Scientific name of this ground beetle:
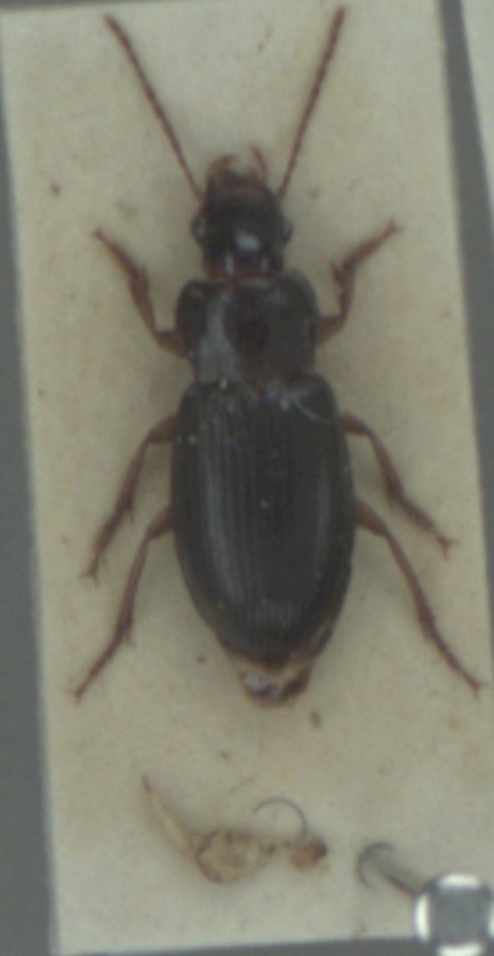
Ophonus rufibarbis
